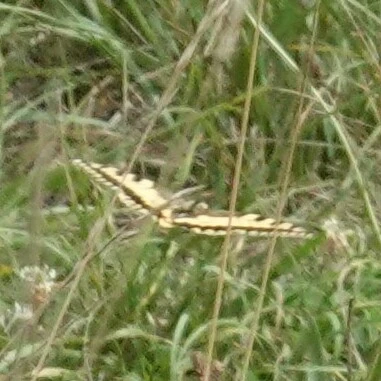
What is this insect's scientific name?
Papilio machaon
